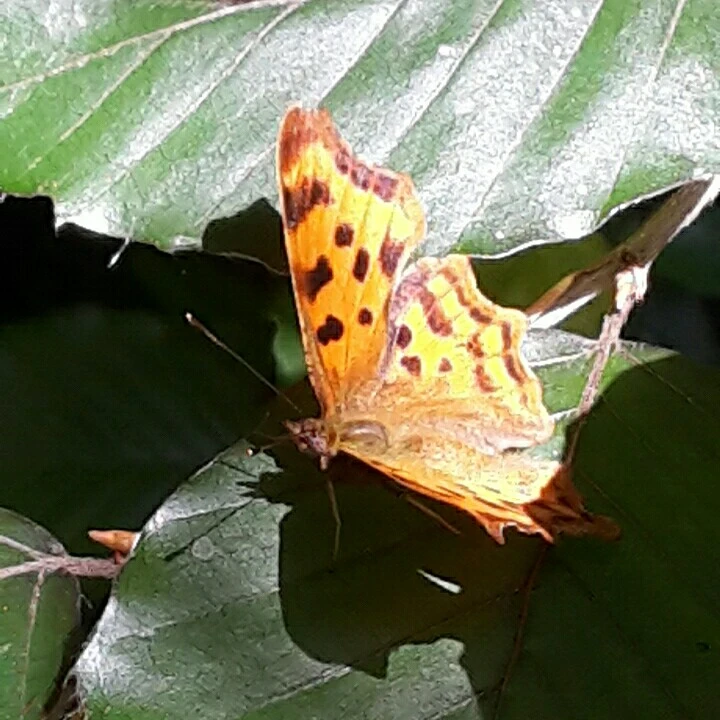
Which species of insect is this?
Polygonia c-album
